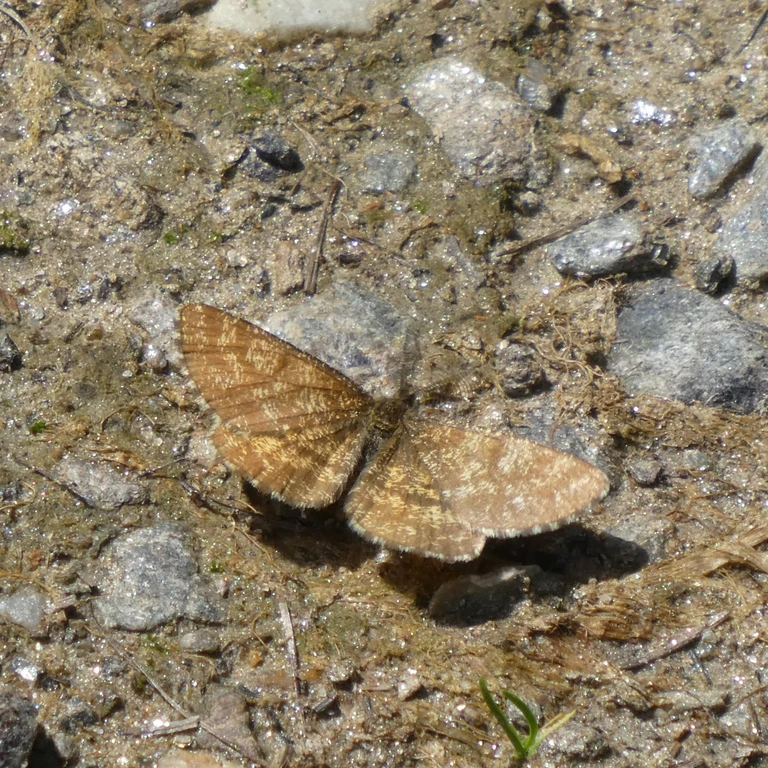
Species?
Ematurga atomaria
